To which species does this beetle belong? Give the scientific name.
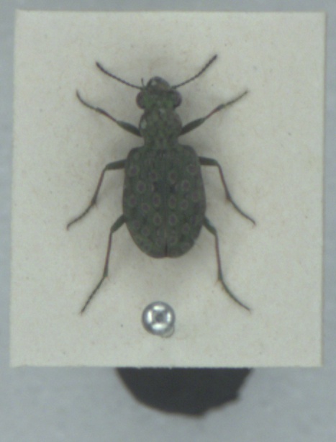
Elaphrus riparius
